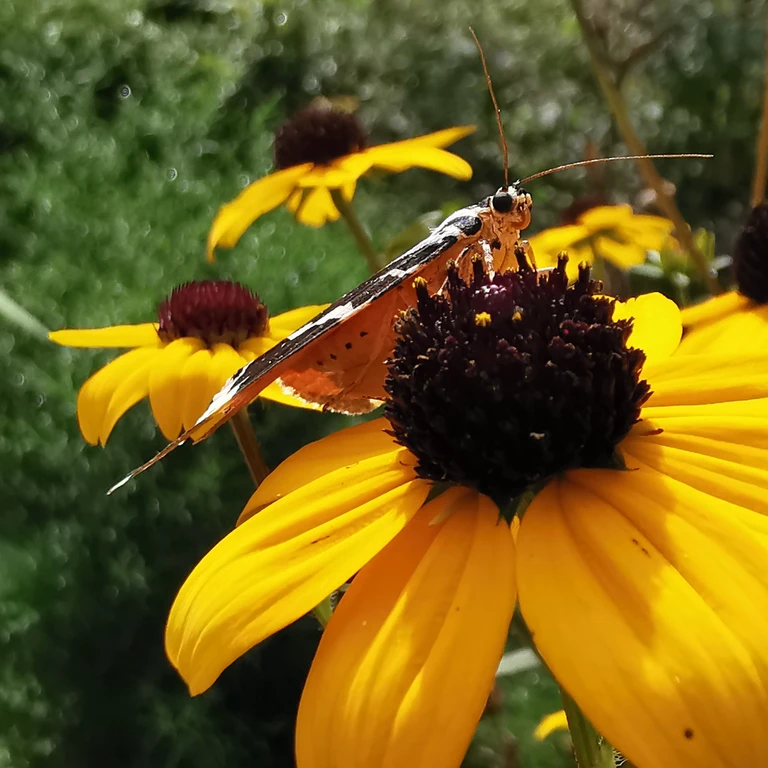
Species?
Euplagia quadripunctaria
